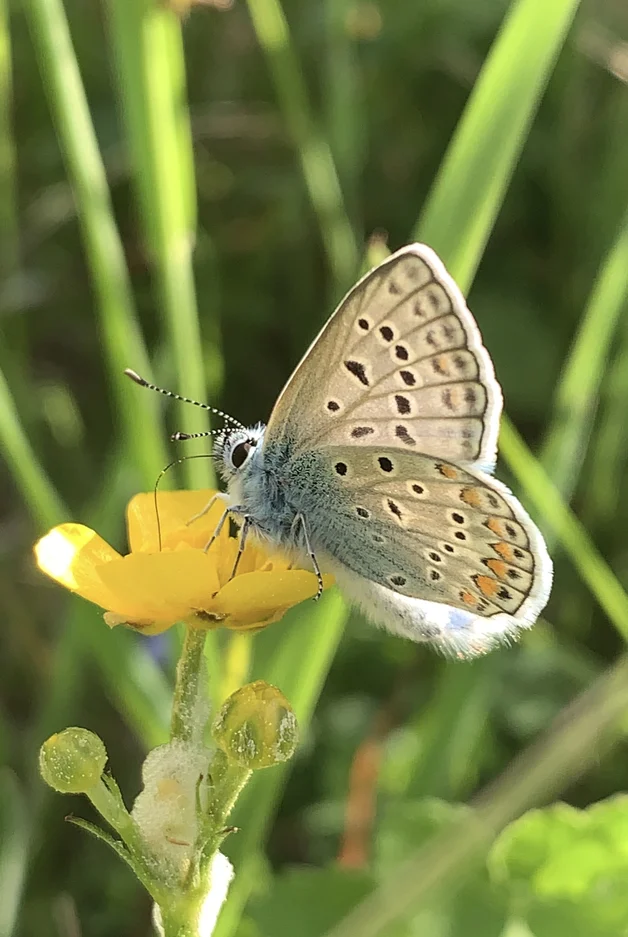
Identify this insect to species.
Polyommatus icarus
